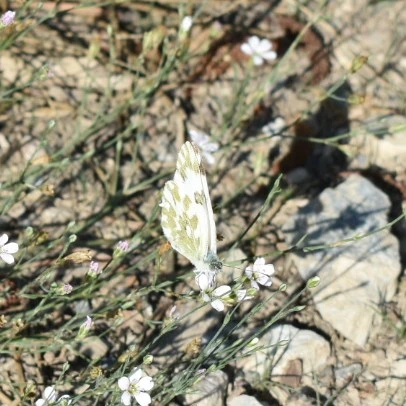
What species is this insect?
Pontia edusa
